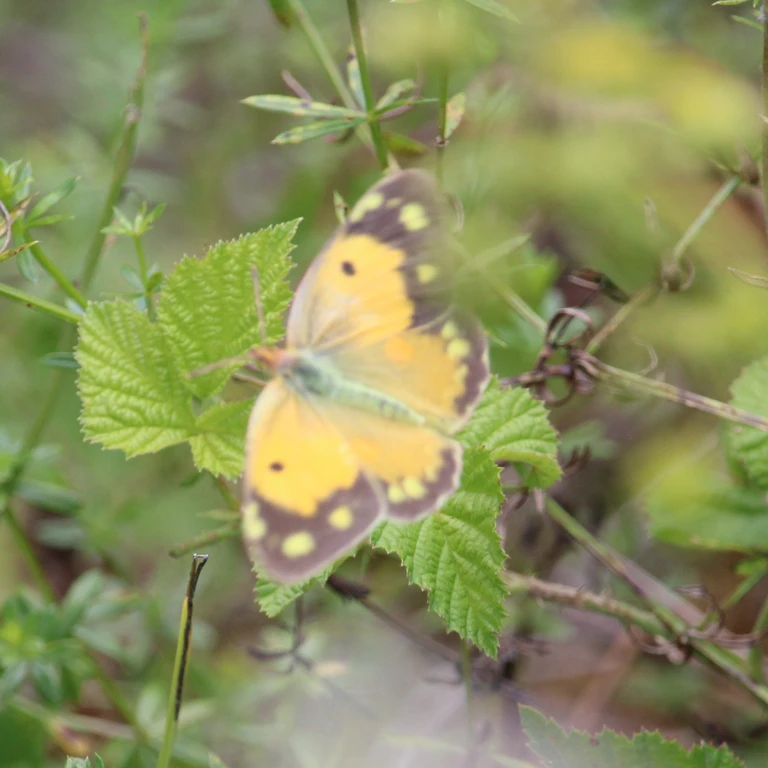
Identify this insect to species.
Colias croceus
